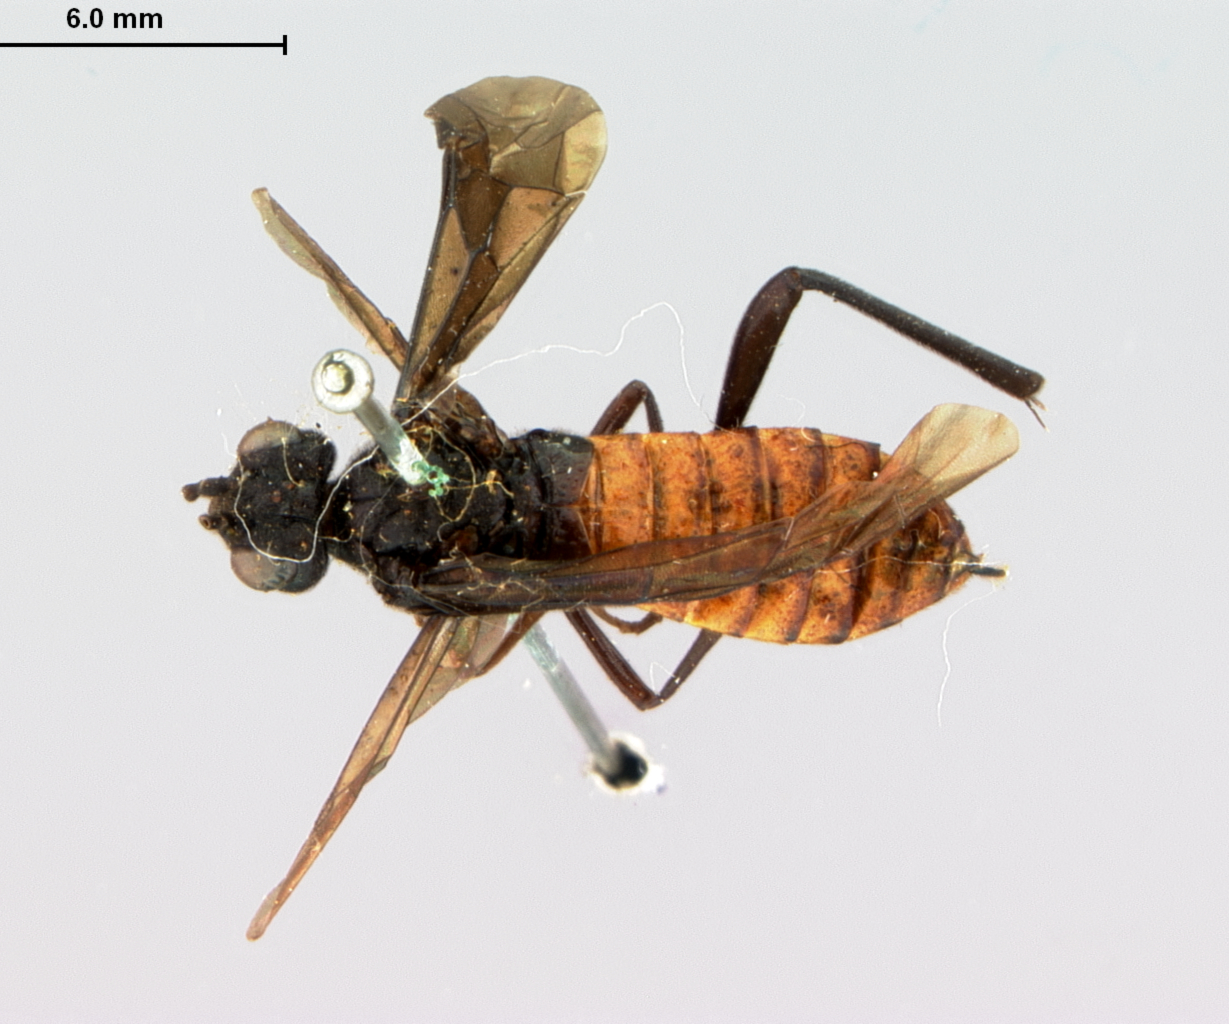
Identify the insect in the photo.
Lagium erythrogastrum
